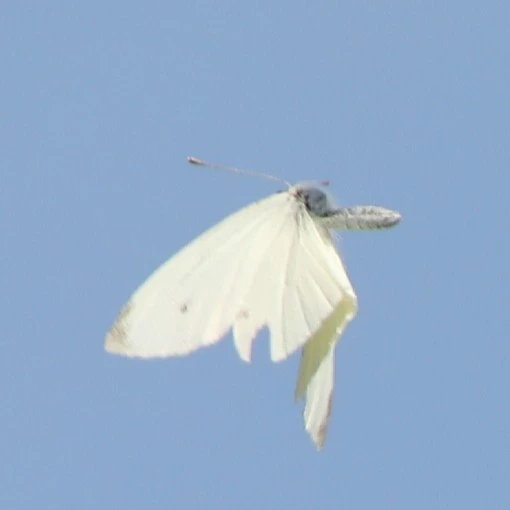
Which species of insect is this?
Pieris rapae
